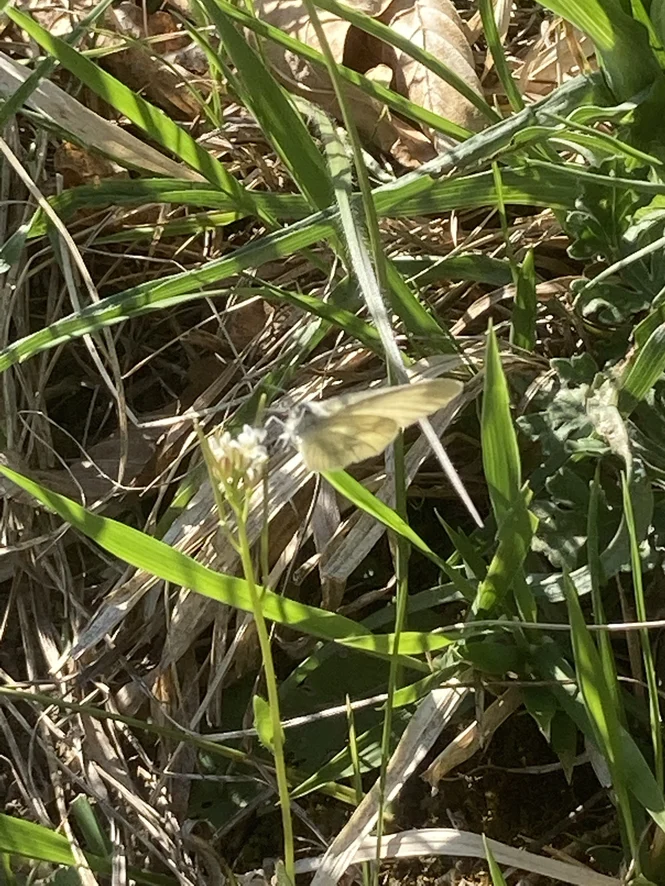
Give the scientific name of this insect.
Leptidea sinapis/juvernica
